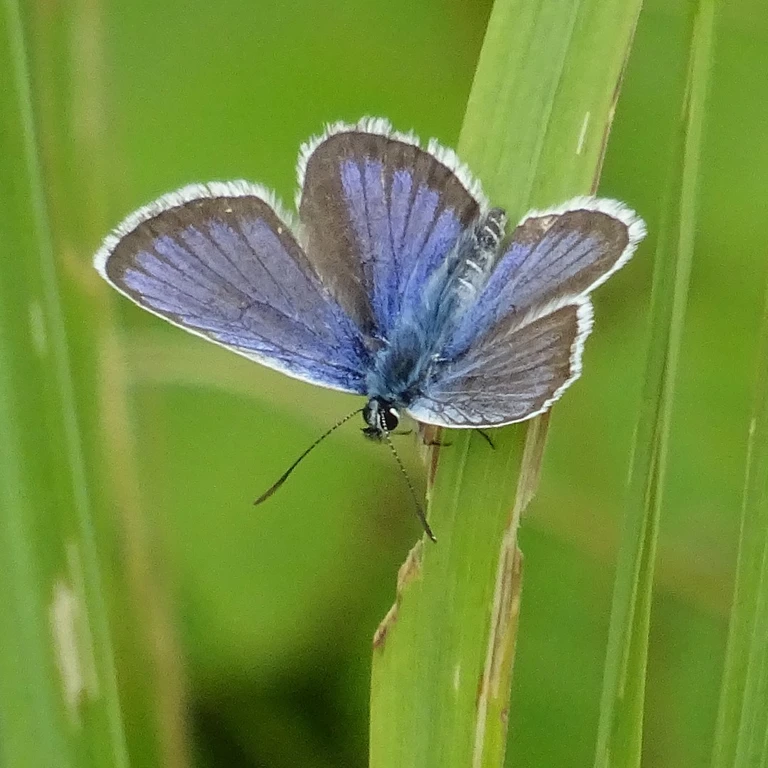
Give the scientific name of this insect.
Plebejus argus
